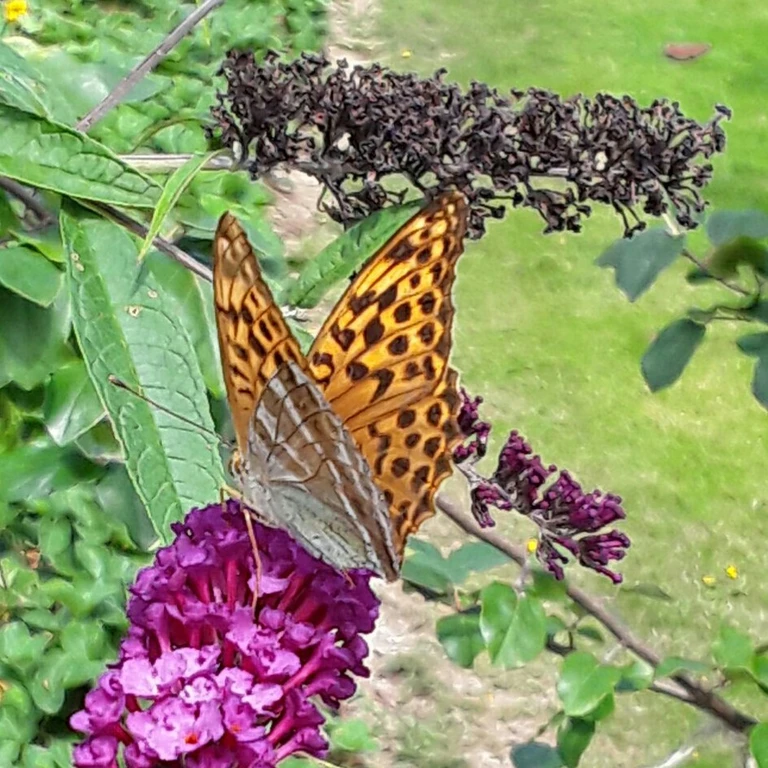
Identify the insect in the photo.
Argynnis paphia
